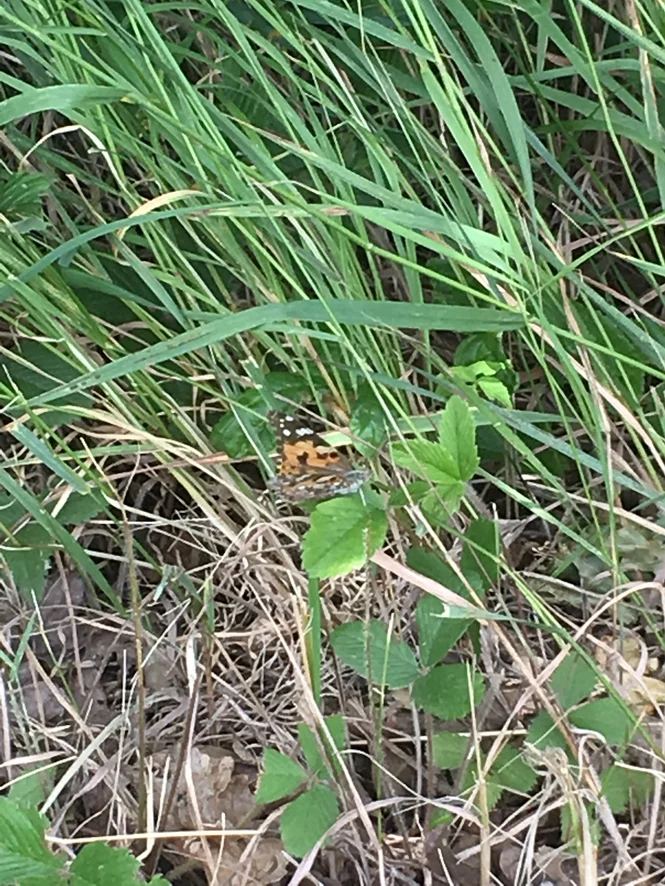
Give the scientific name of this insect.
Vanessa cardui
